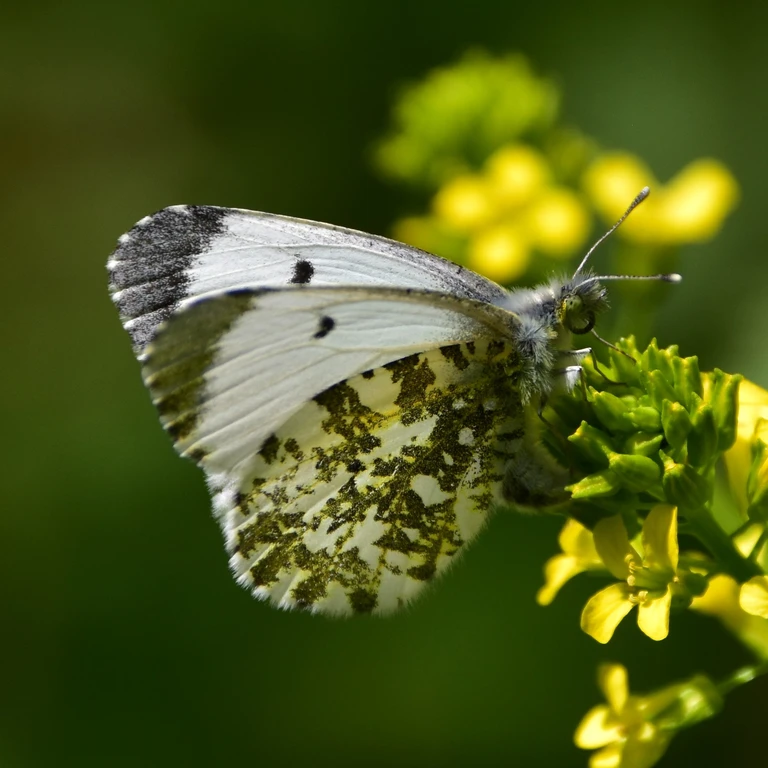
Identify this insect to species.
Anthocharis cardamines
